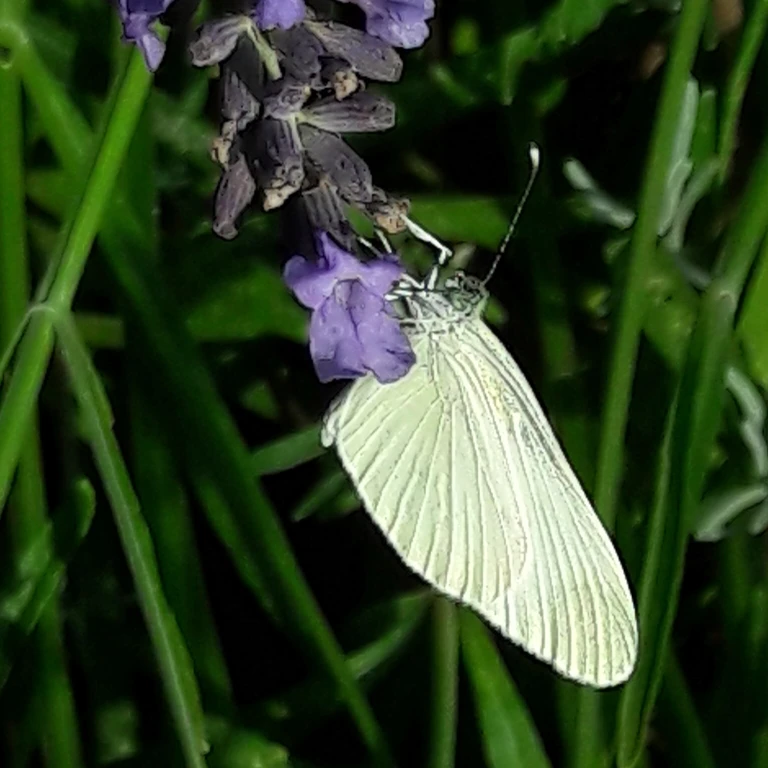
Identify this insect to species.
Leptidea sinapis/juvernica
